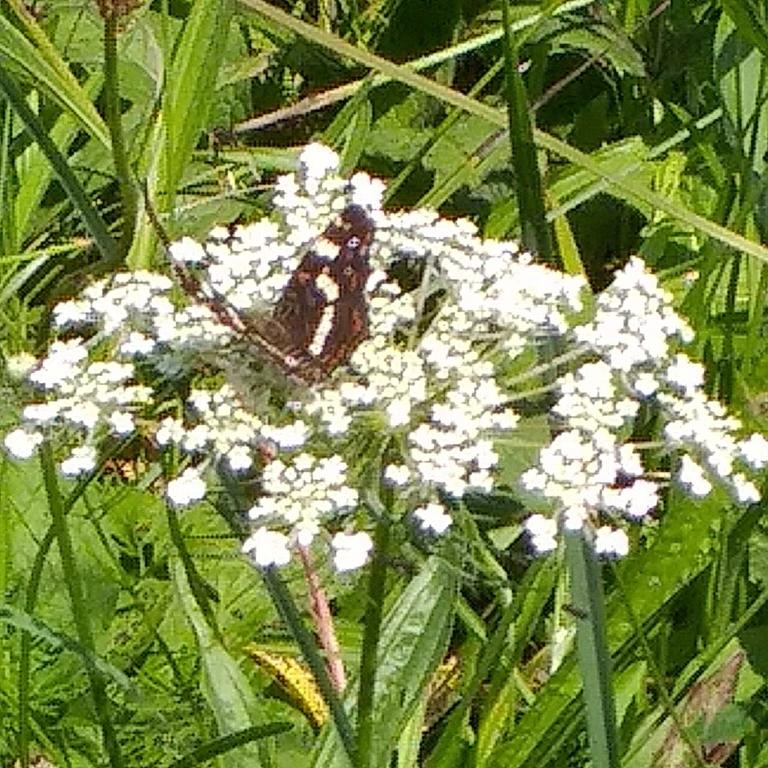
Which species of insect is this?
Araschnia levana
